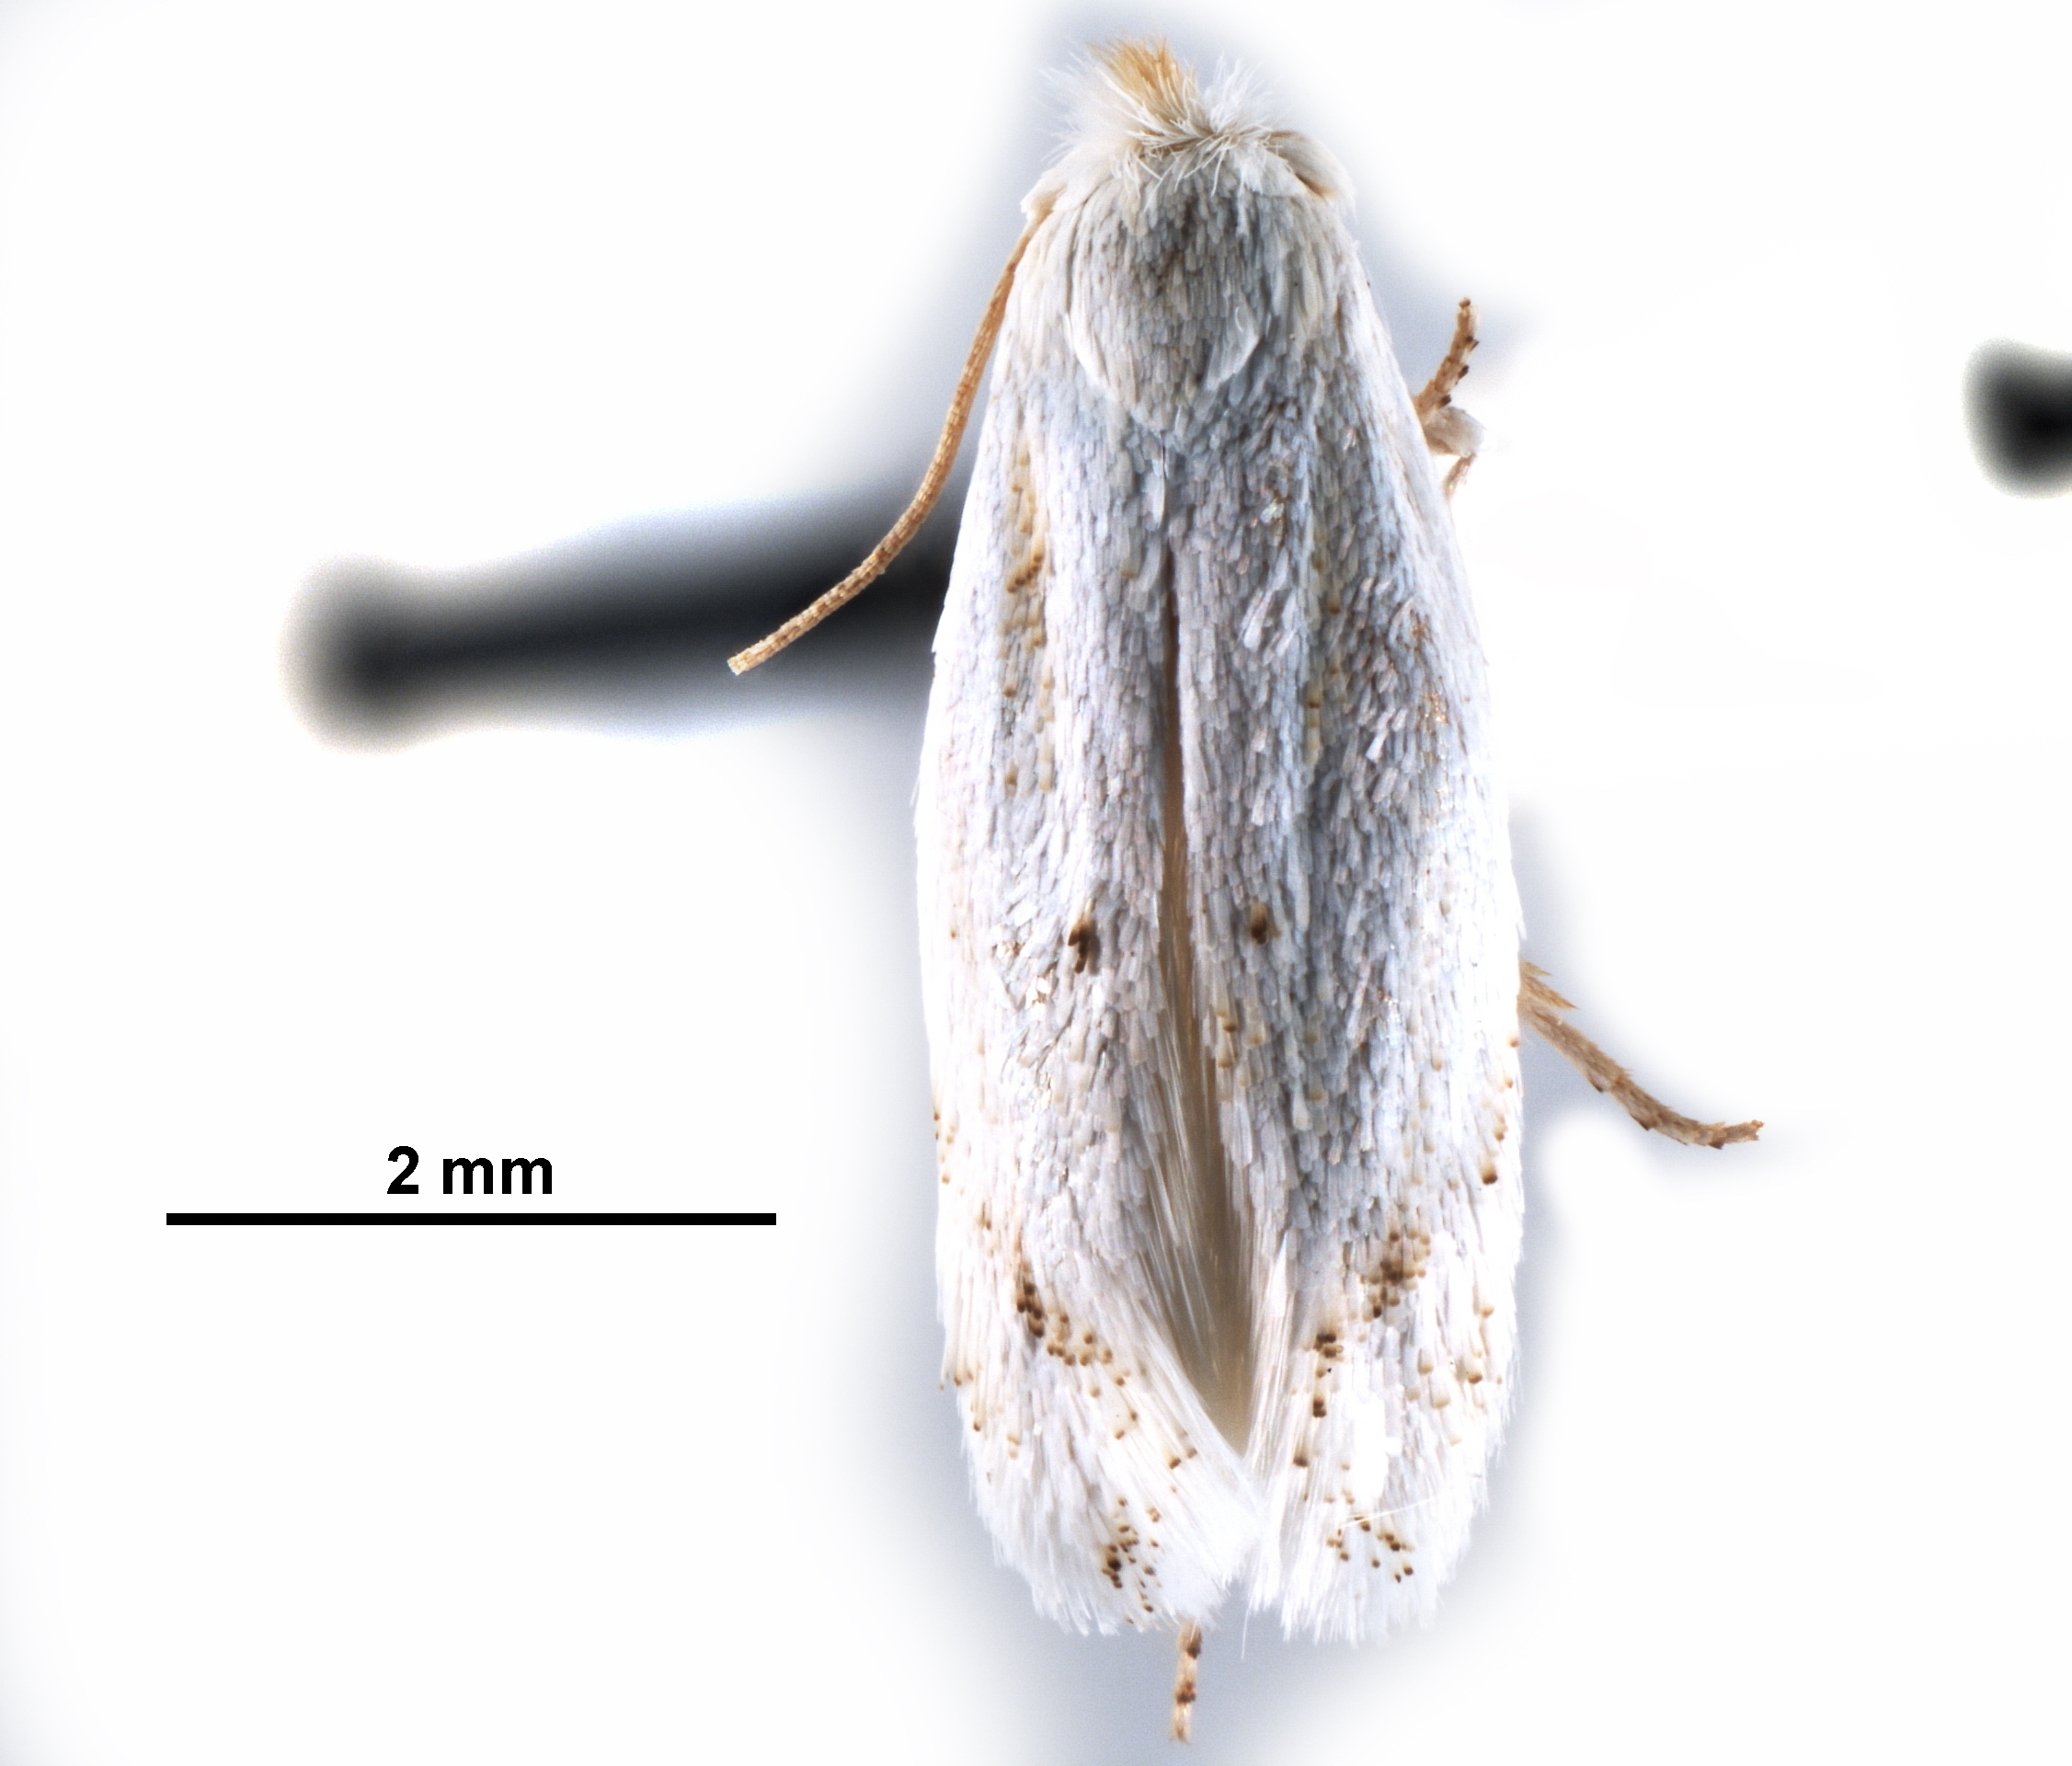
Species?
Bucculatrix simulans
